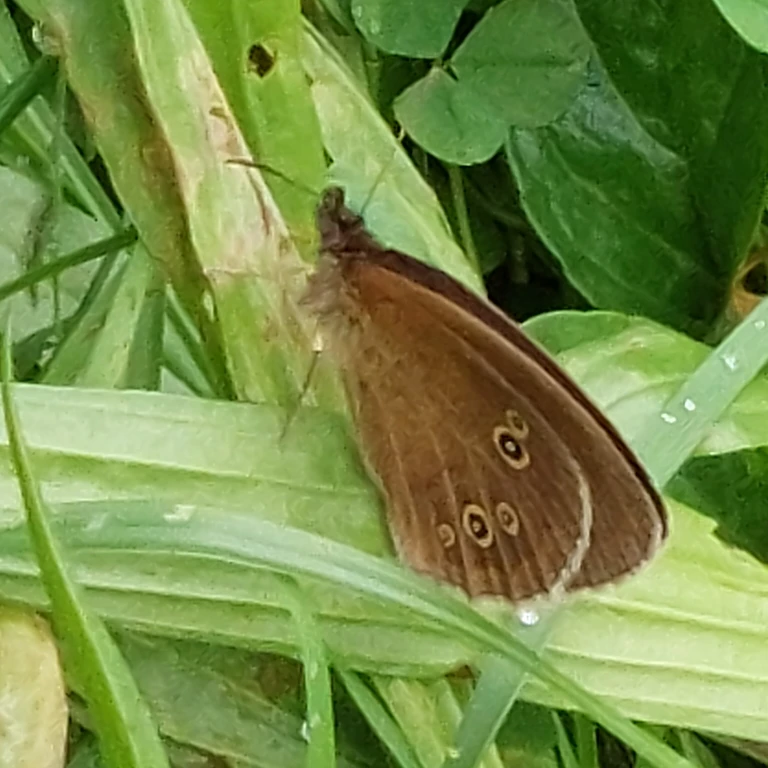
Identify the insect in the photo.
Aphantopus hyperantus
